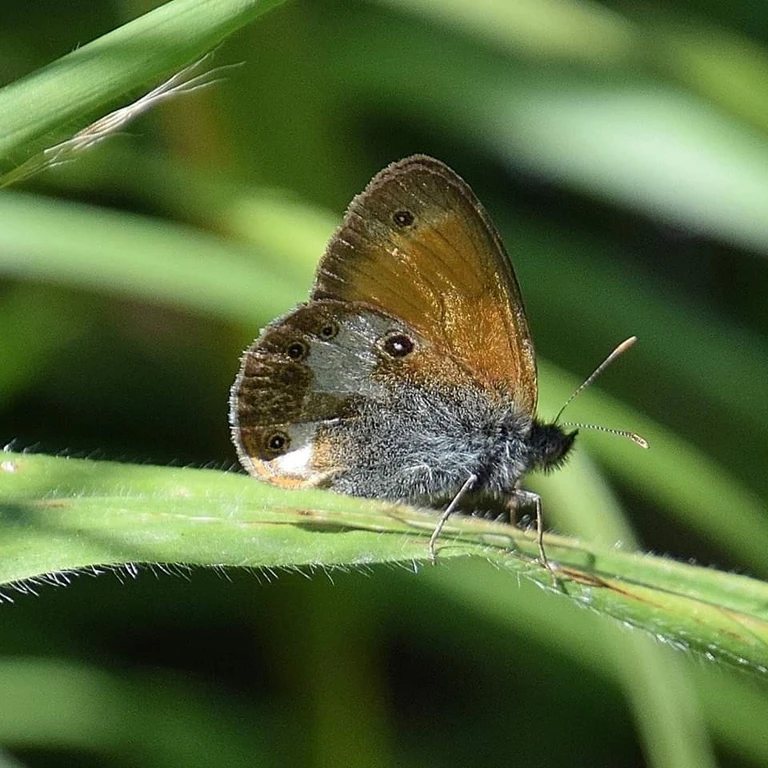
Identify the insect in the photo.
Coenonympha arcania
